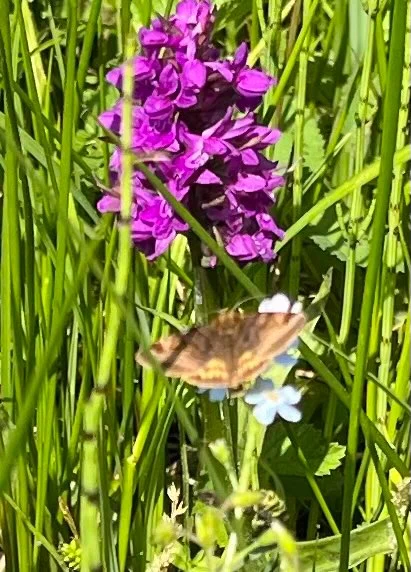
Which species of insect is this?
Euclidia glyphica
